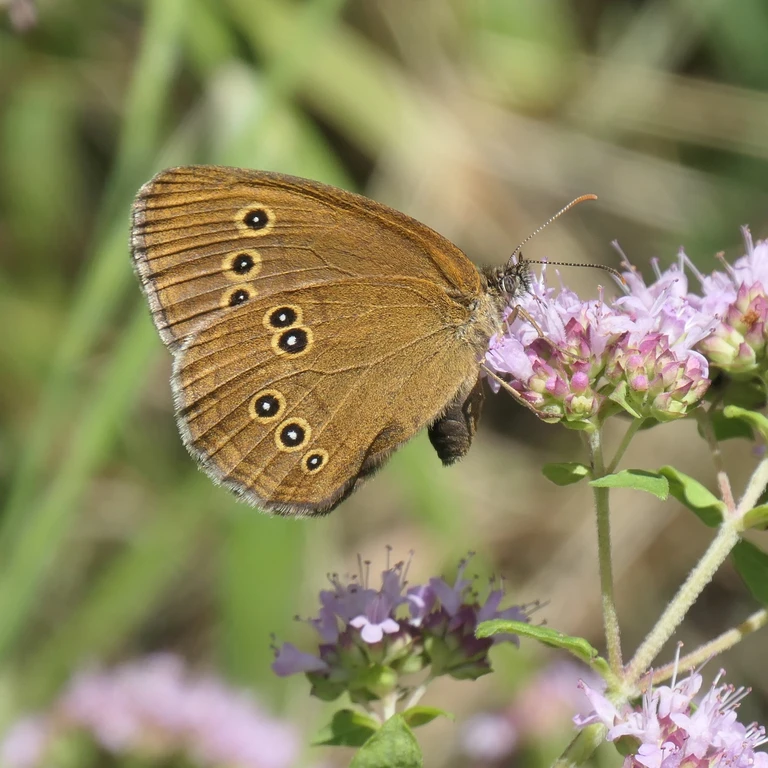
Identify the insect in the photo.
Aphantopus hyperantus
